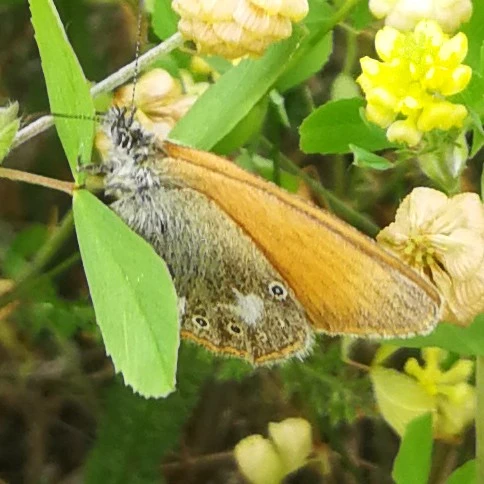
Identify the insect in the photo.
Coenonympha glycerion (also Coenonympha iphis)
